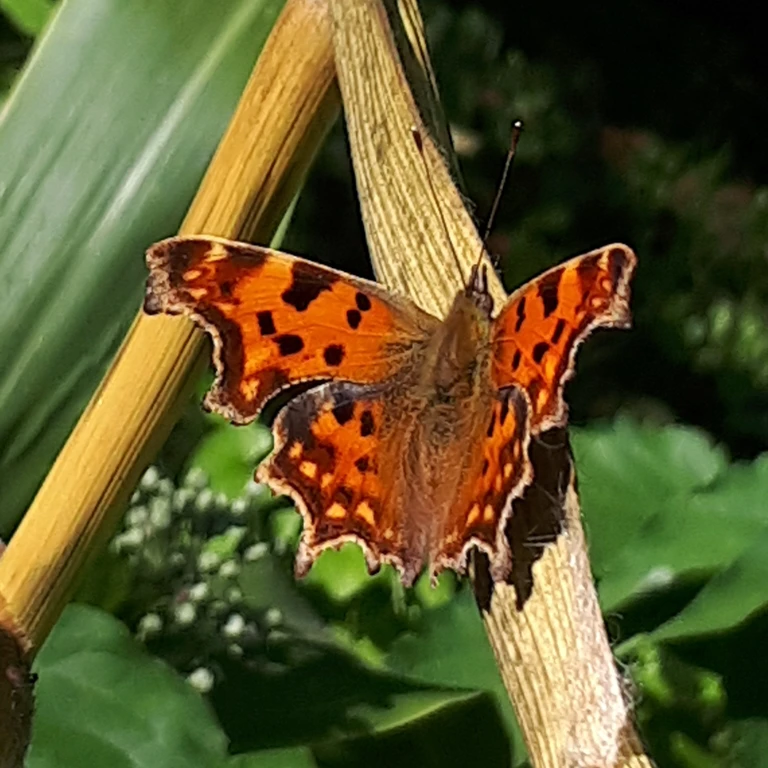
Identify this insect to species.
Polygonia c-album
